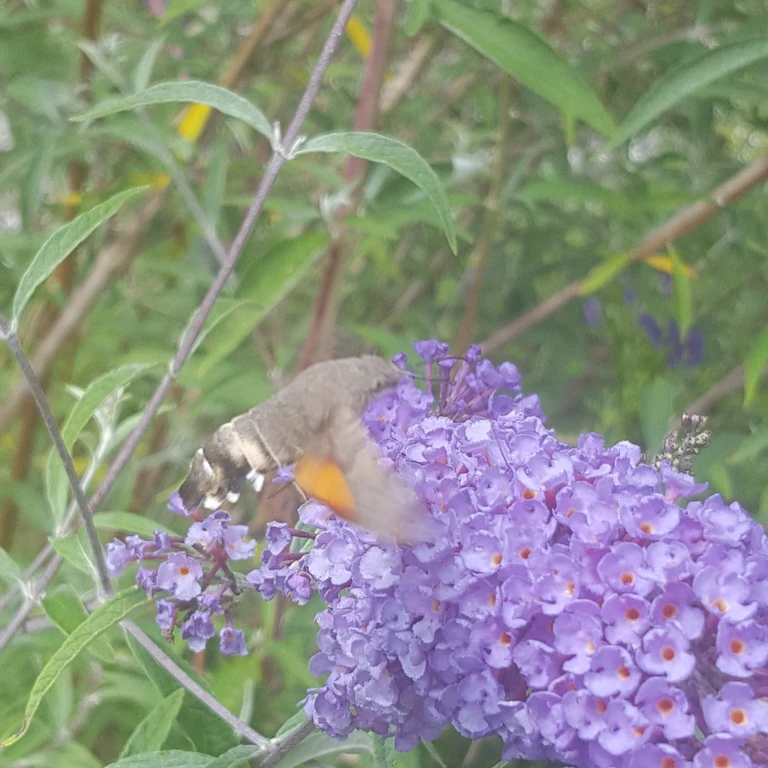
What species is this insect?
Macroglossum stellatarum
